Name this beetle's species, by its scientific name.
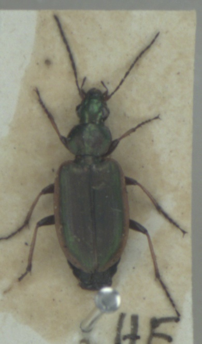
Agonum marginatum
